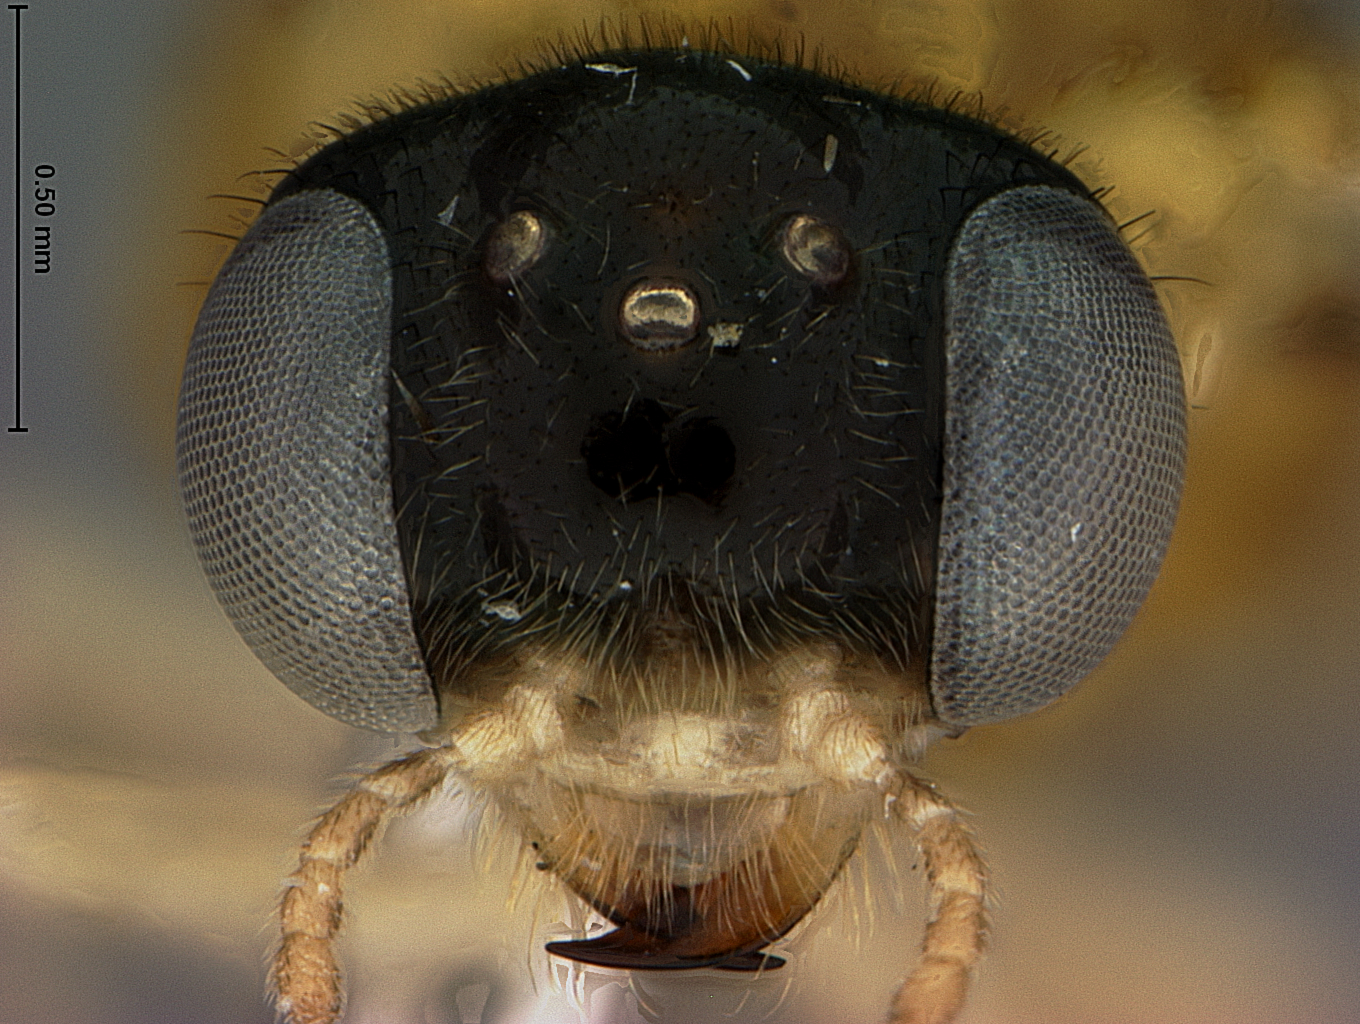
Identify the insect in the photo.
Acordulecera montserratensis
